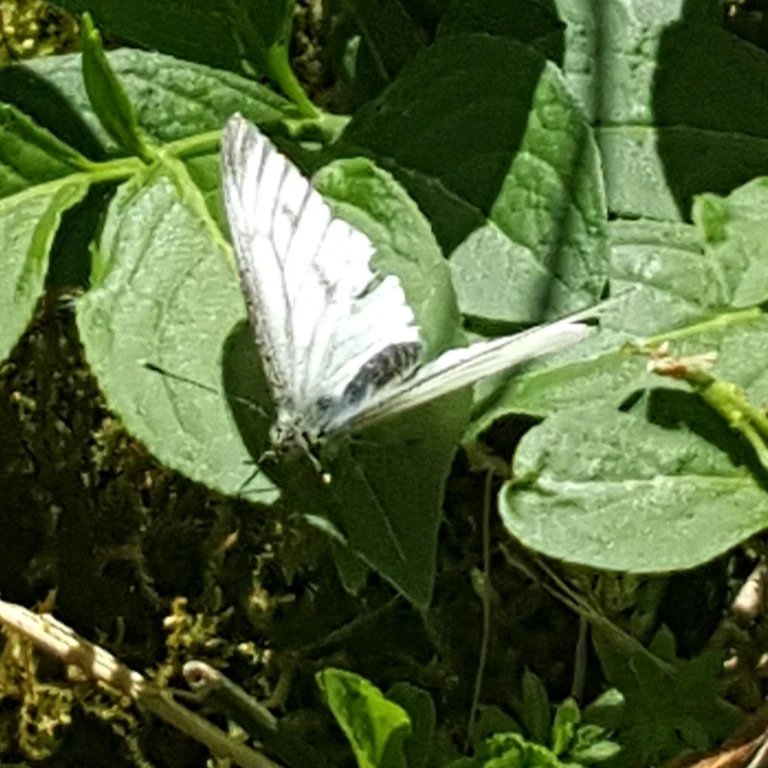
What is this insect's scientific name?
Pieris napi
